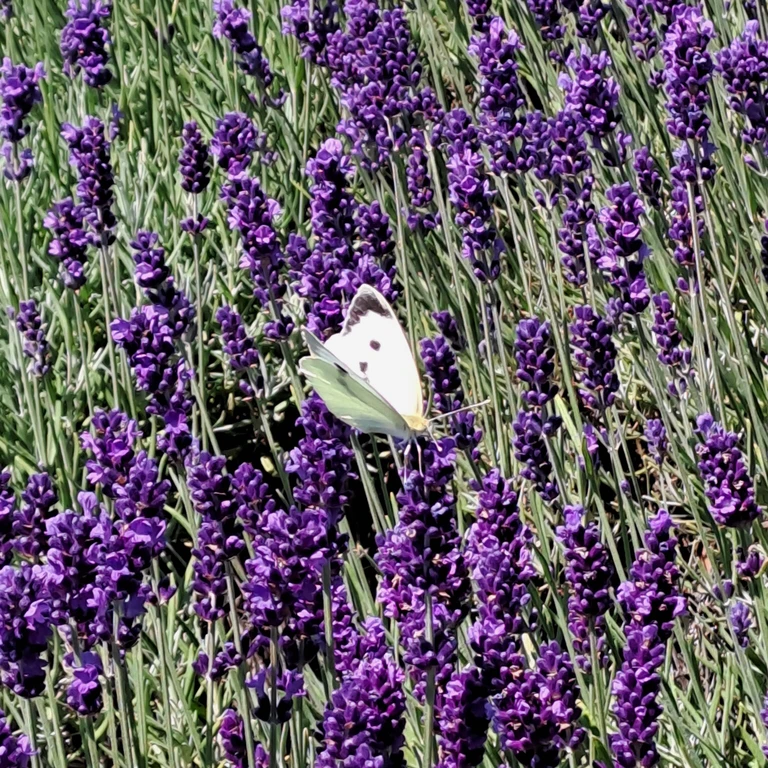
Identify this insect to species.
Pieris brassicae
